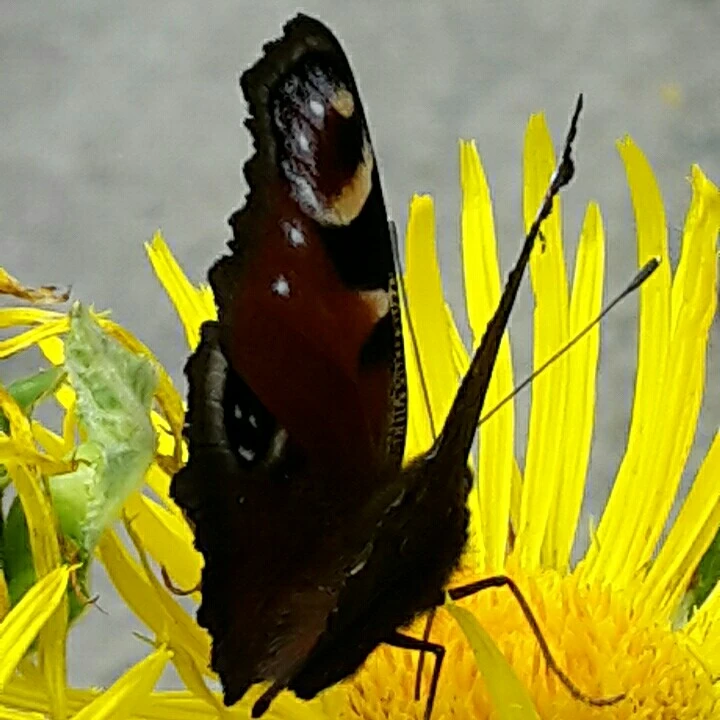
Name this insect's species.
Aglais io
